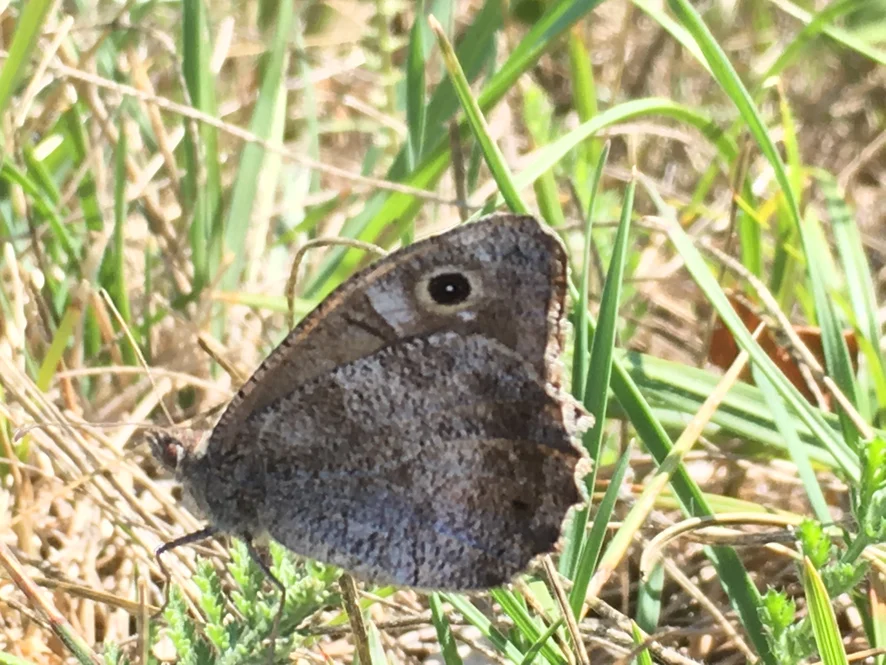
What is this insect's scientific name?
Hipparchia statilinus
